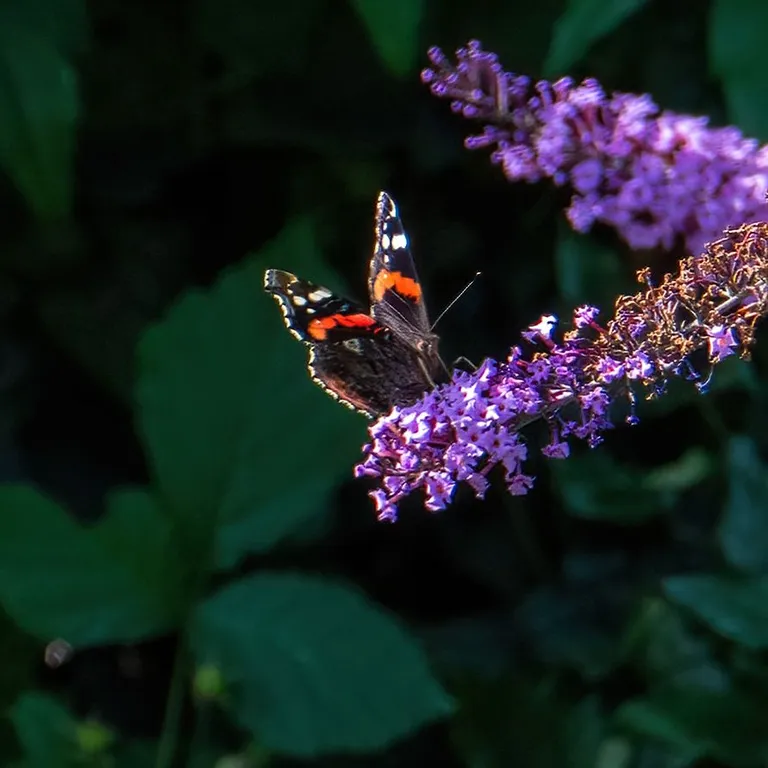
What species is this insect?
Vanessa atalanta
